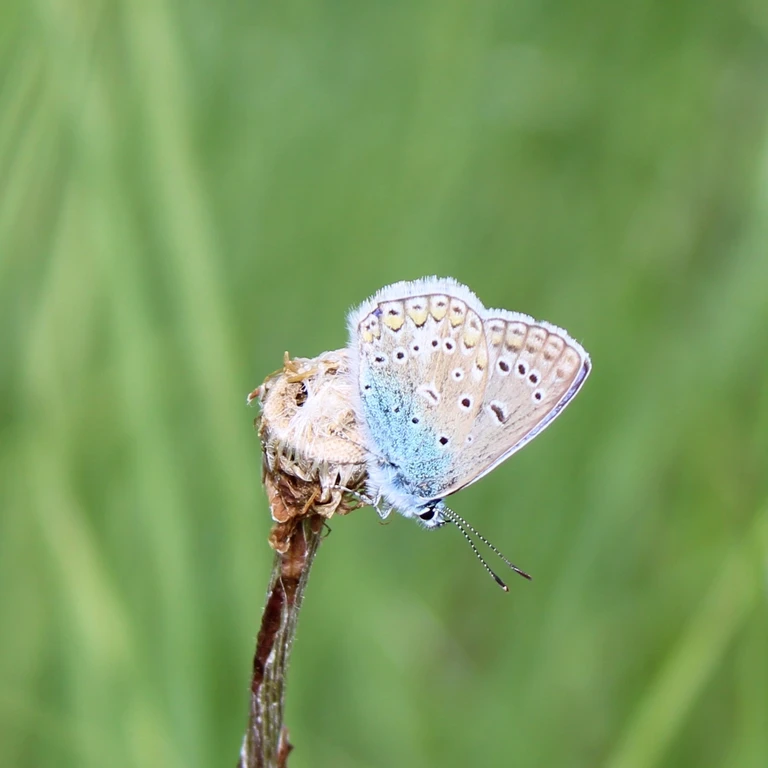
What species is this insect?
Polyommatus icarus
